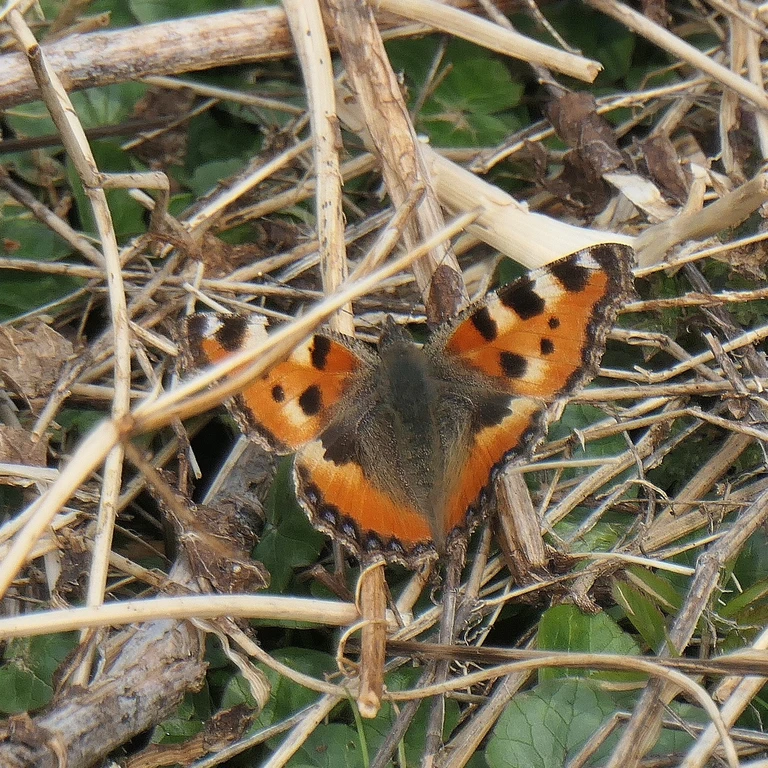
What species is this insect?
Aglais urticae
